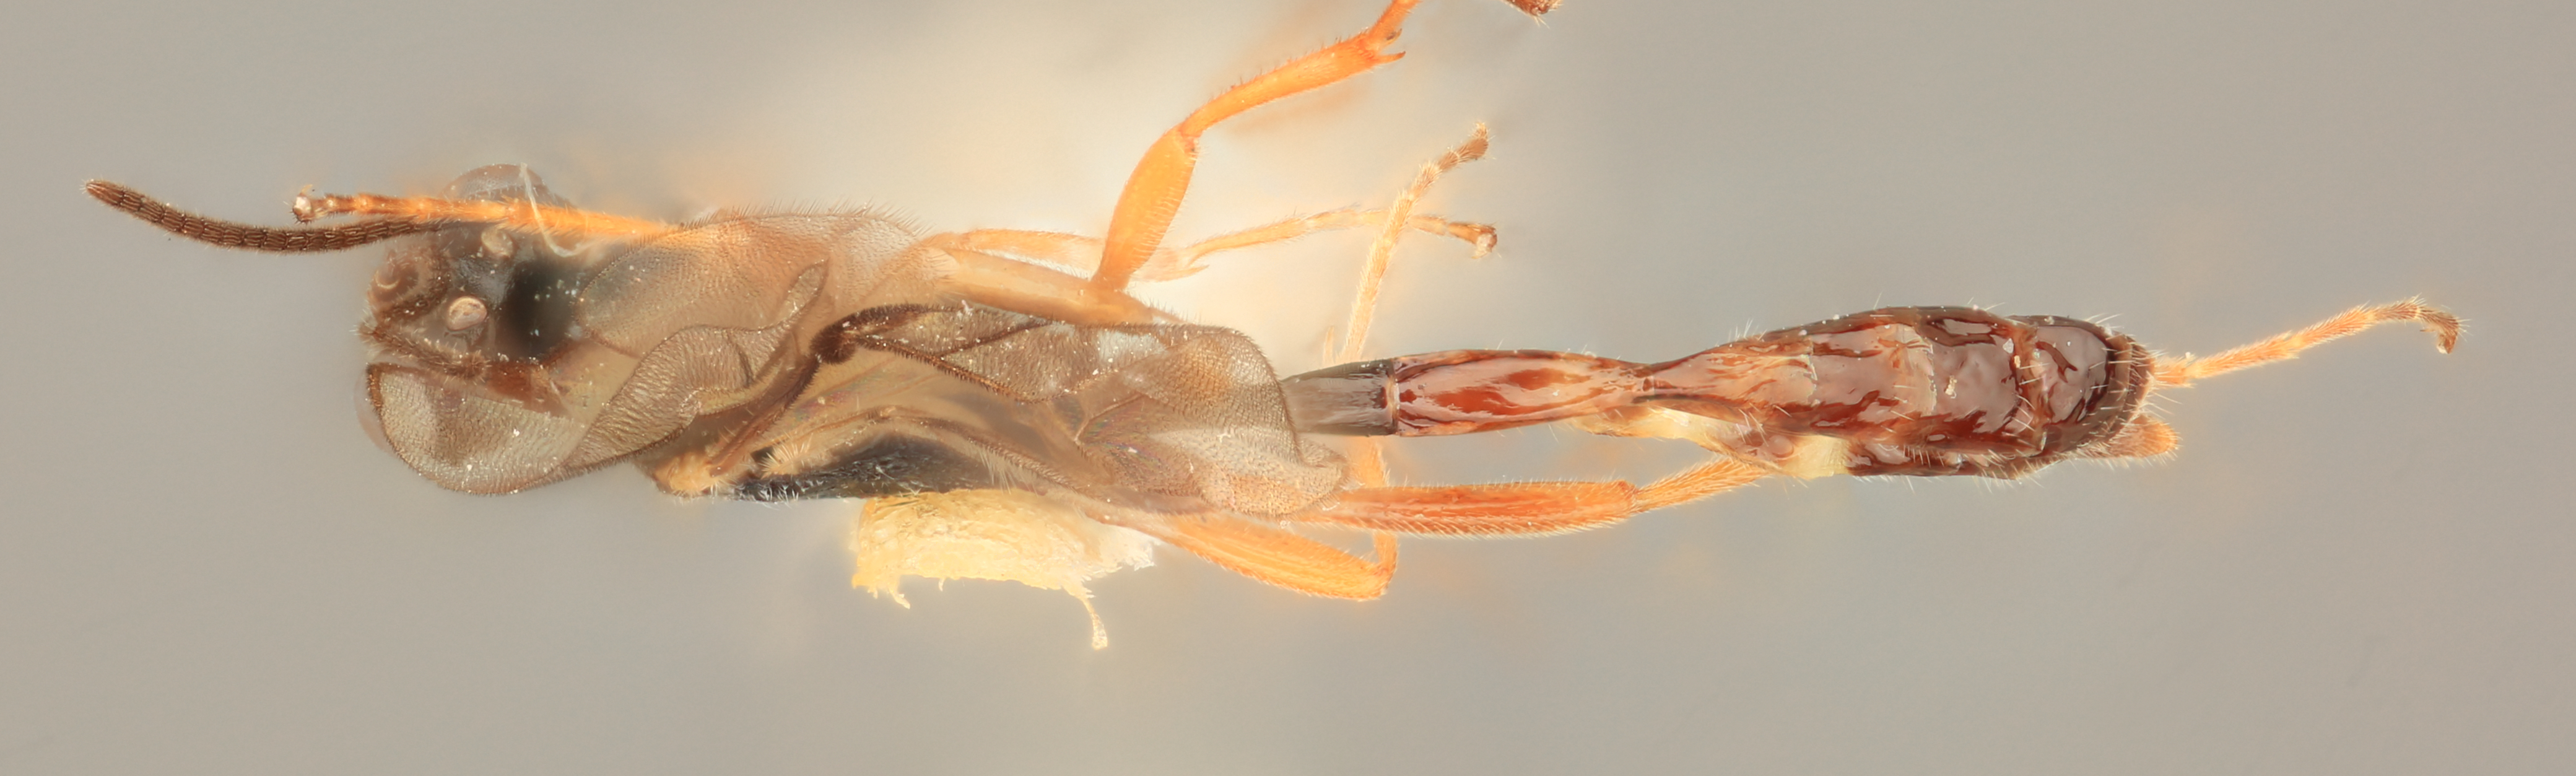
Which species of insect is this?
Zasternaulax simplicicornis
